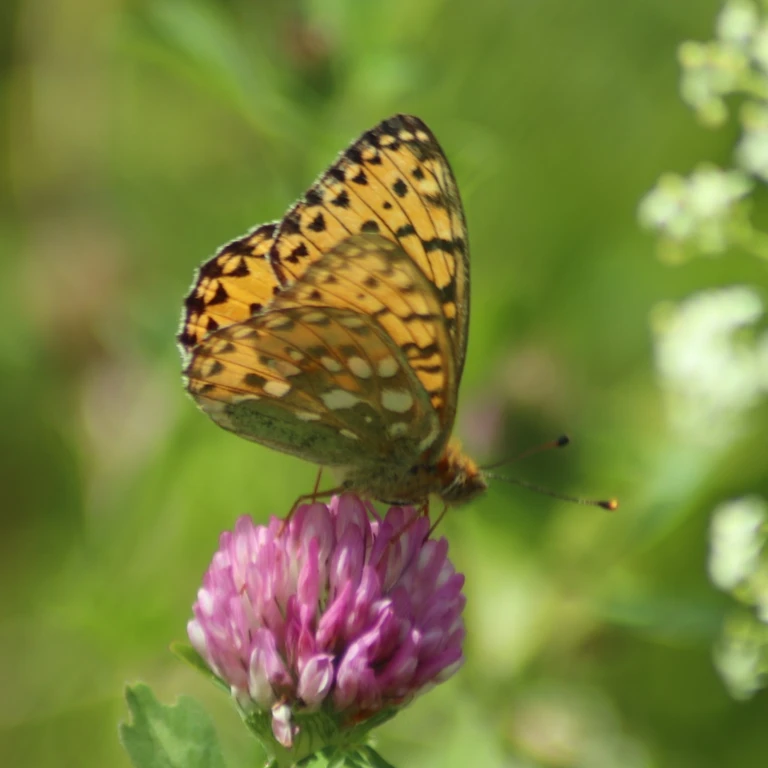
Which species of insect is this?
Speyeria aglaja
